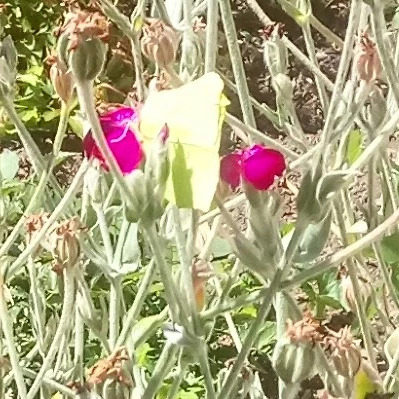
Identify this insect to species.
Gonepteryx rhamni
